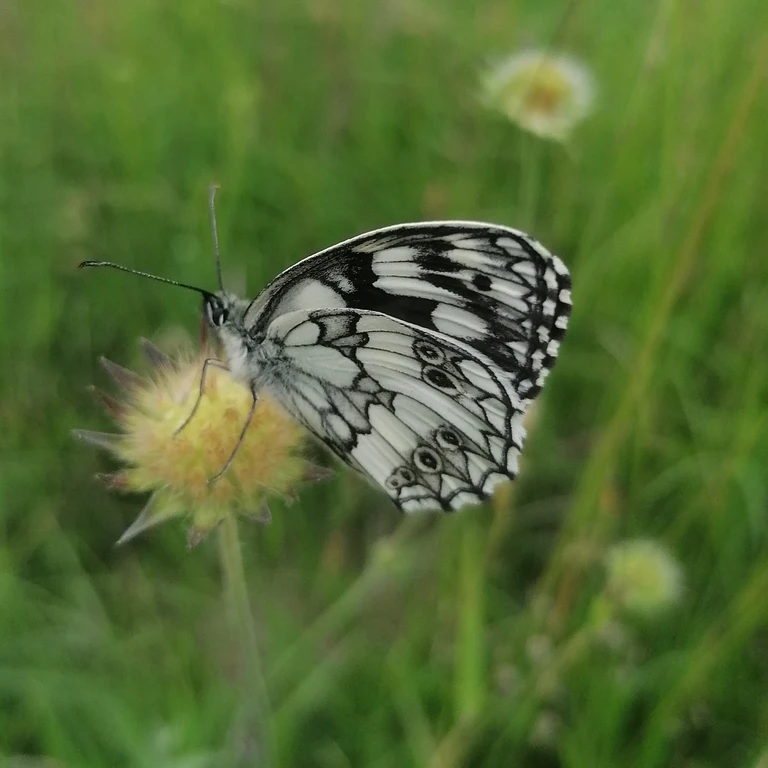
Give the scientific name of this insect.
Melanargia galathea
